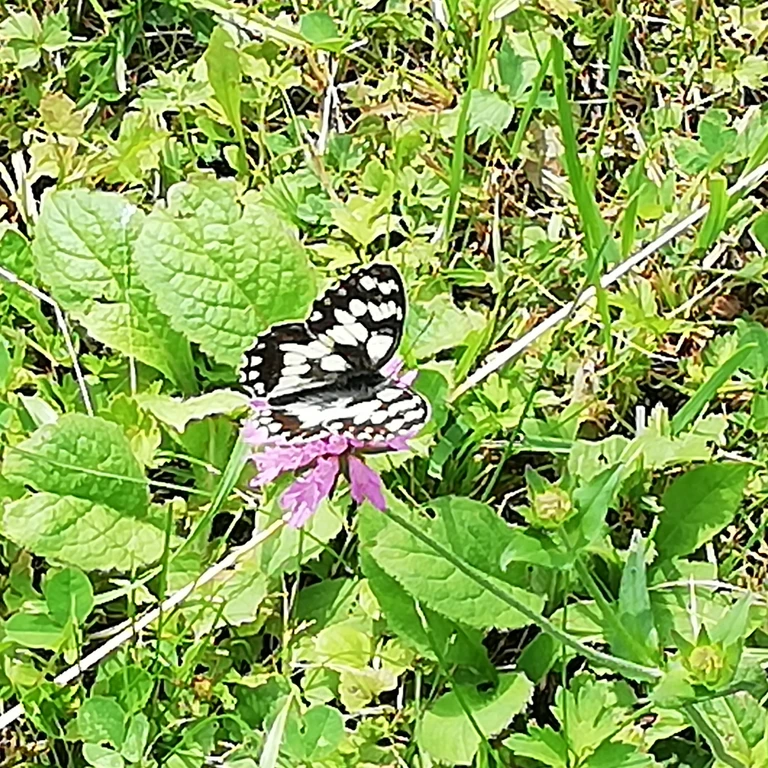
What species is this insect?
Melanargia galathea
